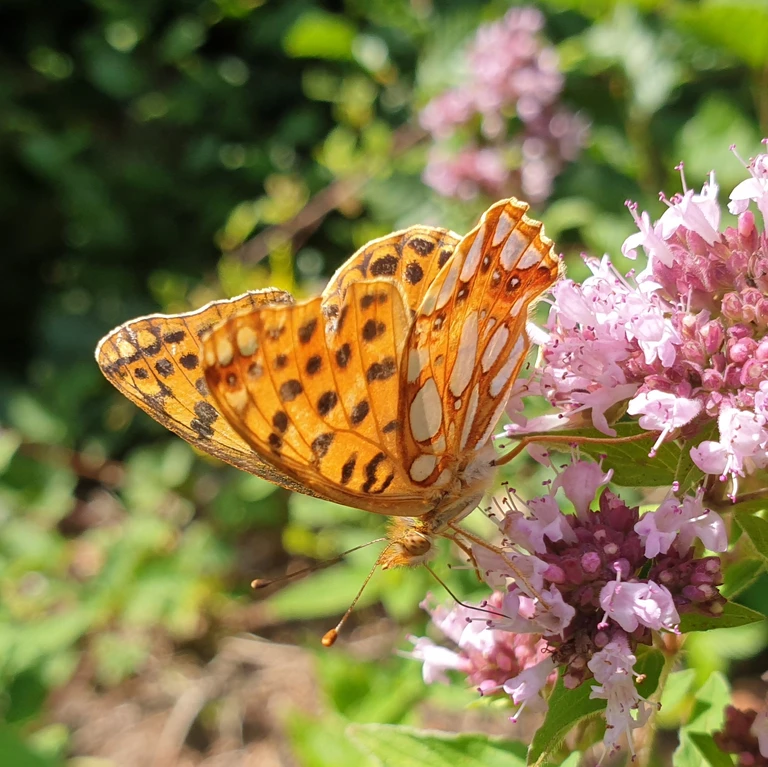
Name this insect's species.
Issoria lathonia
